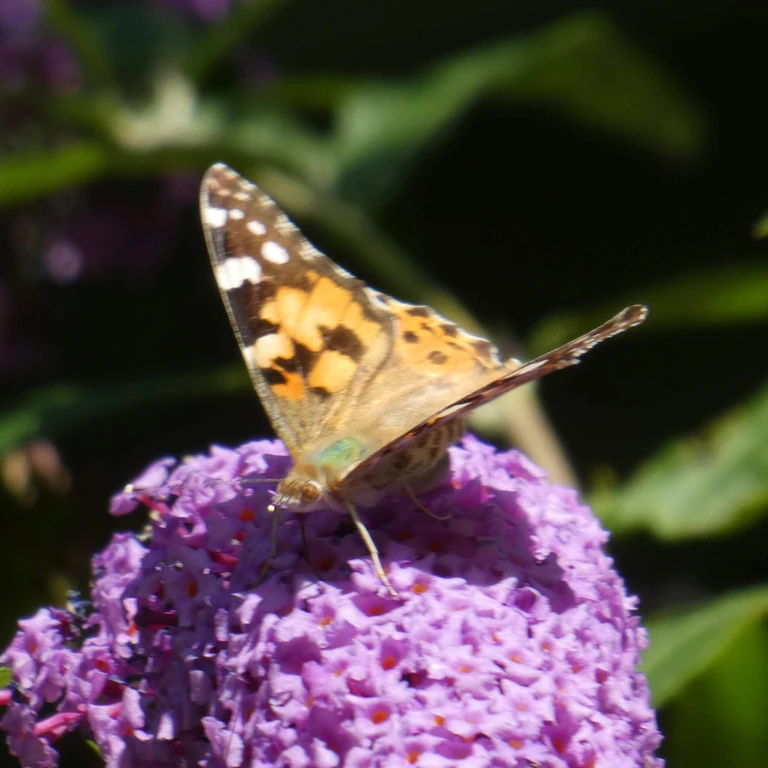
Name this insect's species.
Vanessa cardui
